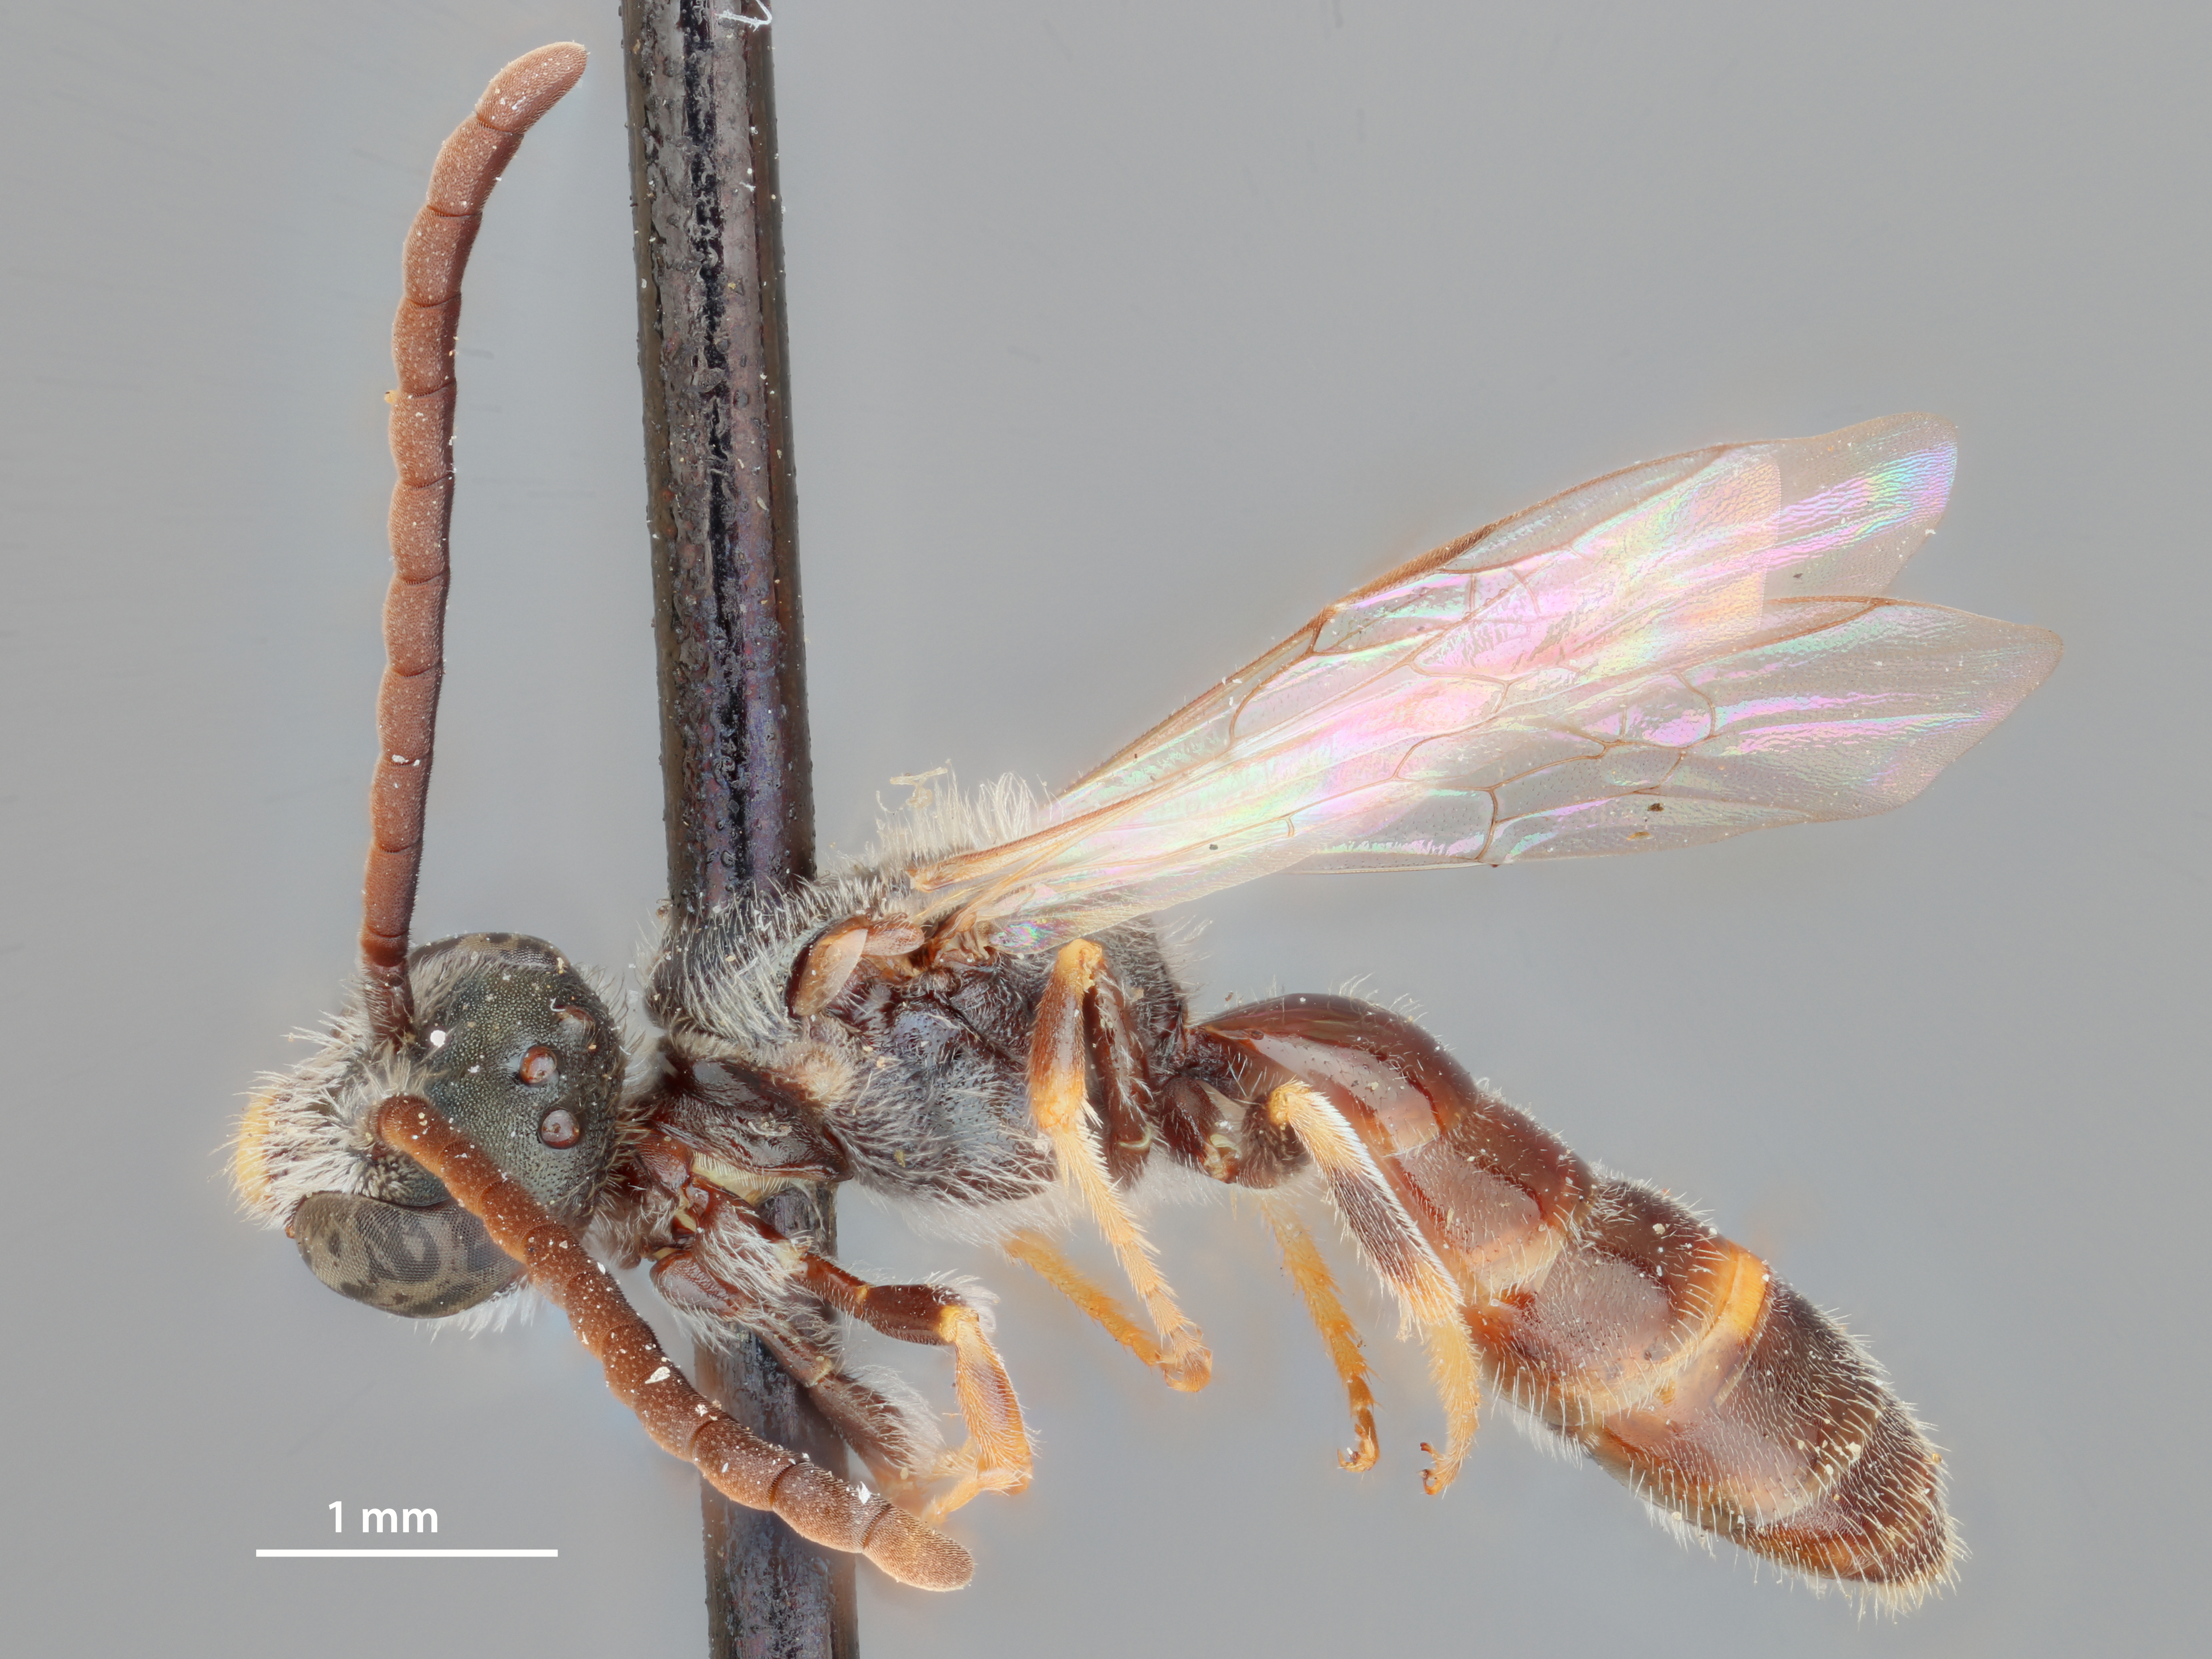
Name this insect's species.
Halictus occultus
